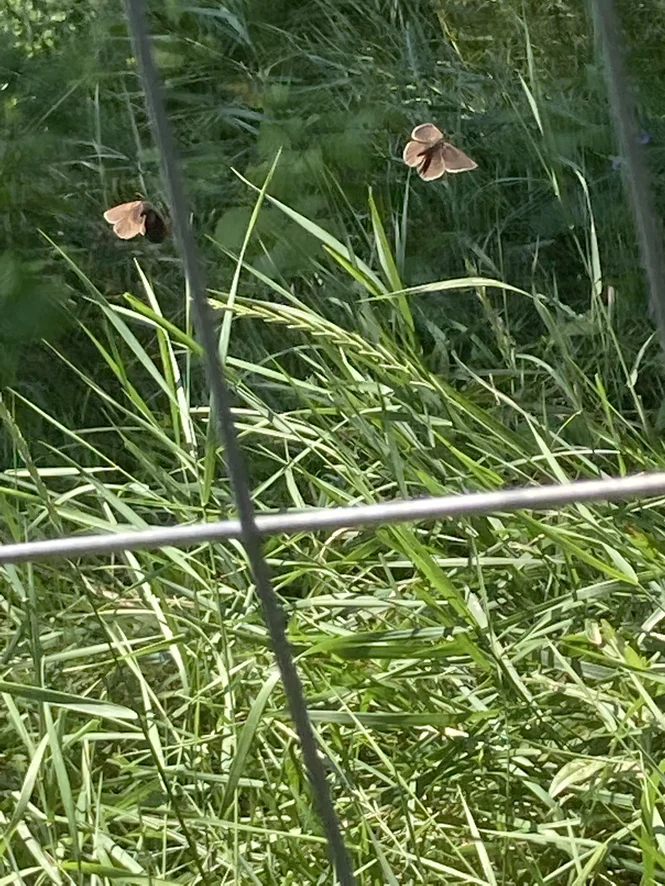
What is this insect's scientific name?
Aphantopus hyperantus
